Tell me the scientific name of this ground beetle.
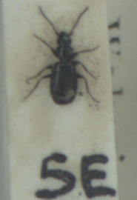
Microlestes maurus
